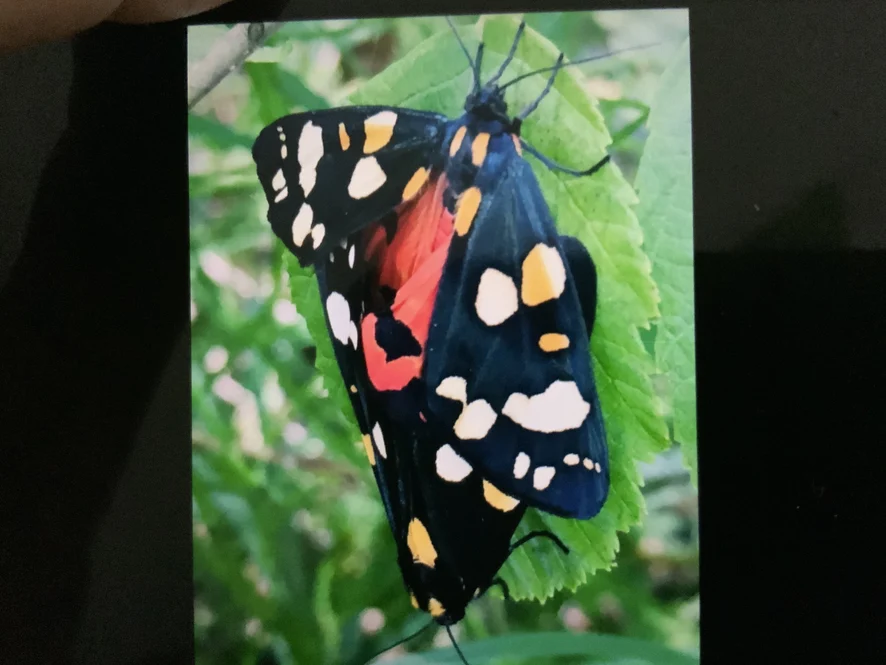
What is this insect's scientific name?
Callimorpha dominula
